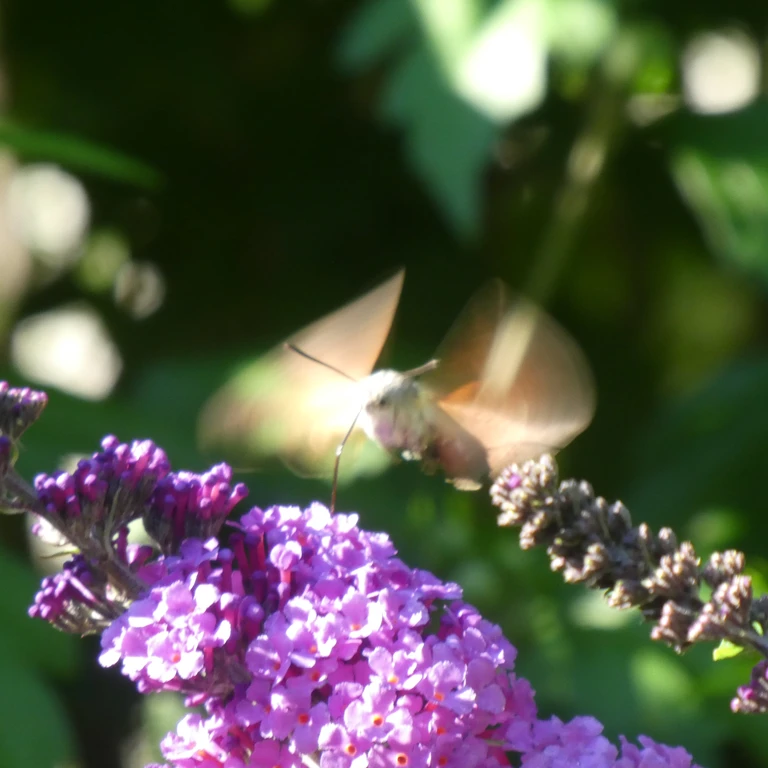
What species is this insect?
Macroglossum stellatarum
